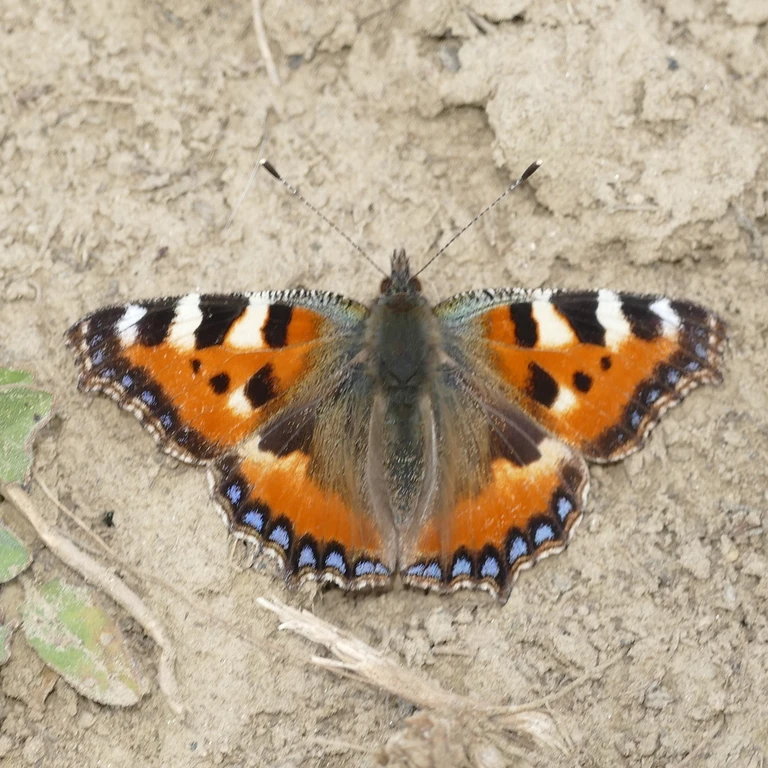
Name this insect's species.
Aglais urticae
